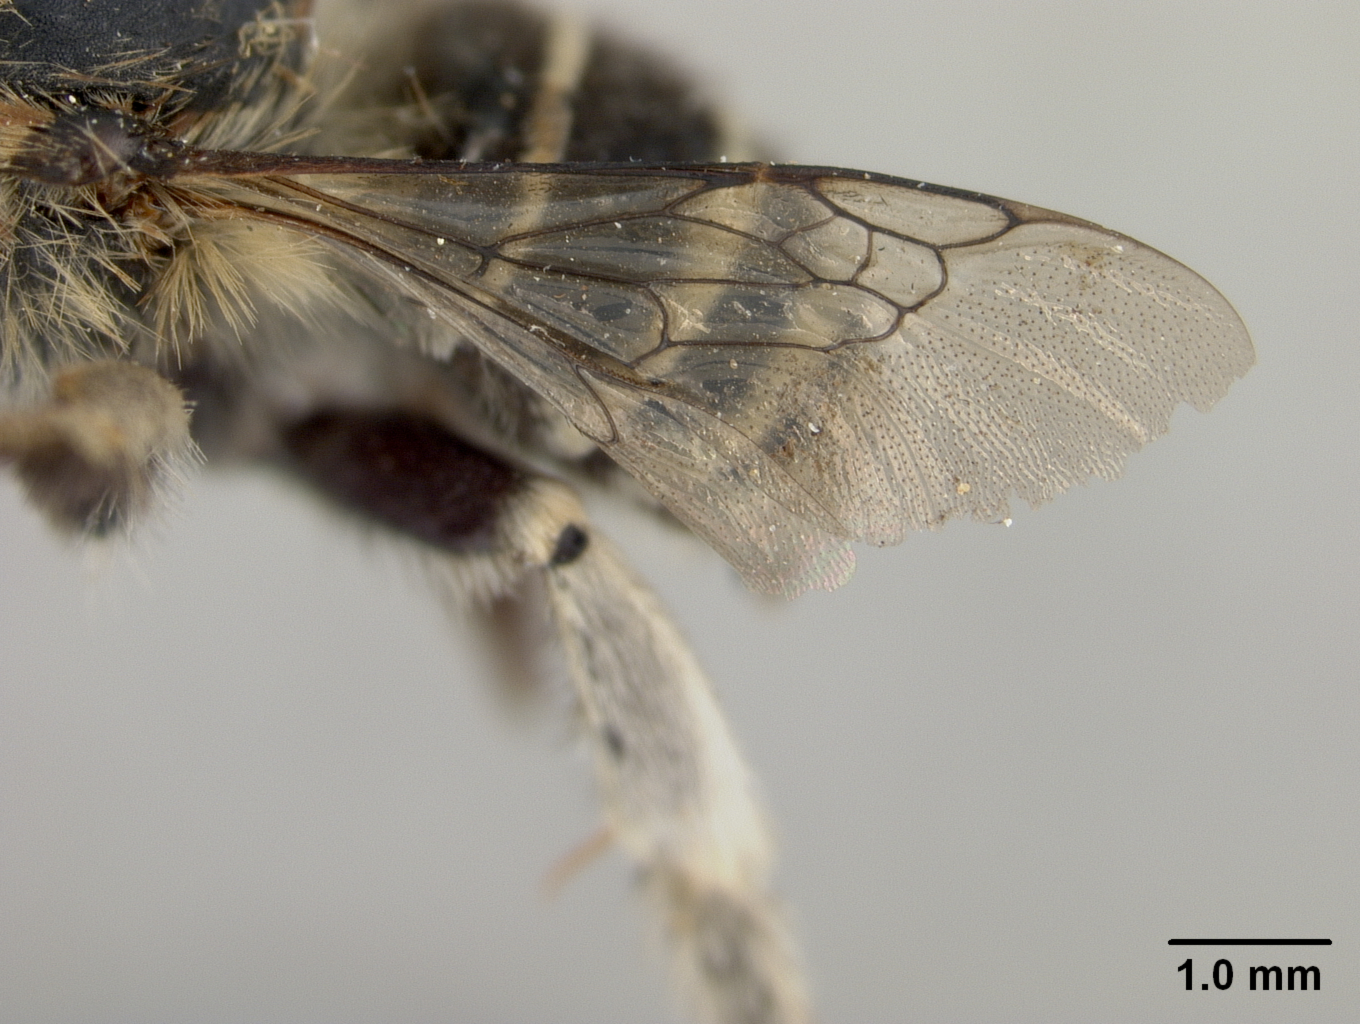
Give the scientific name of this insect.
Anthophora bispinosa
